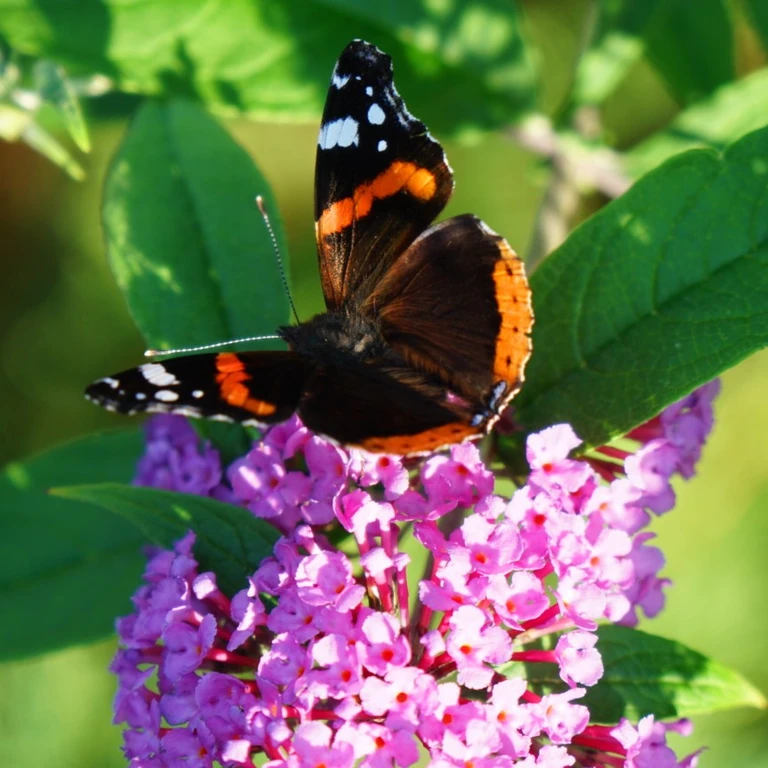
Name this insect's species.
Vanessa atalanta
